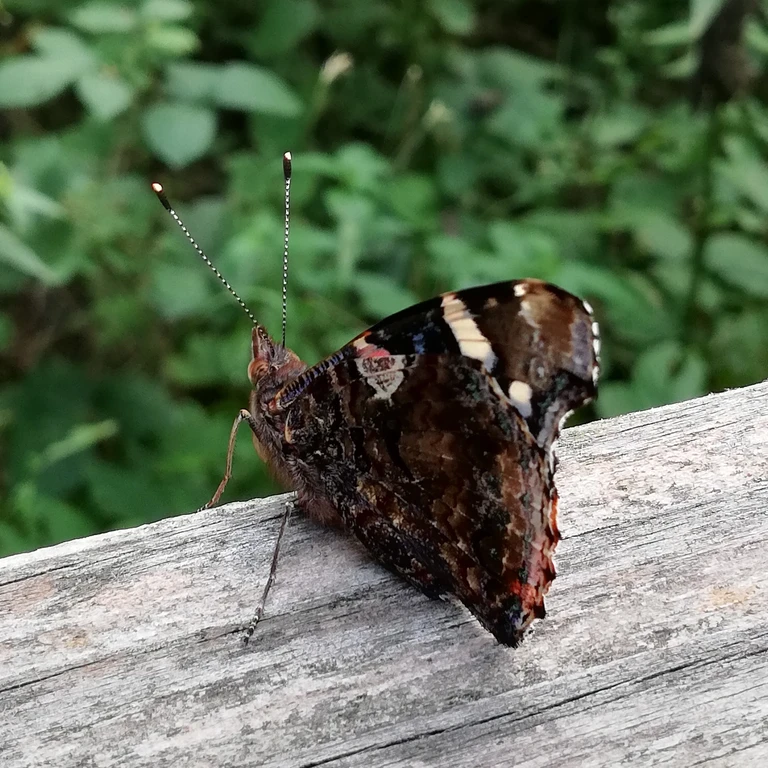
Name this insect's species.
Vanessa atalanta
